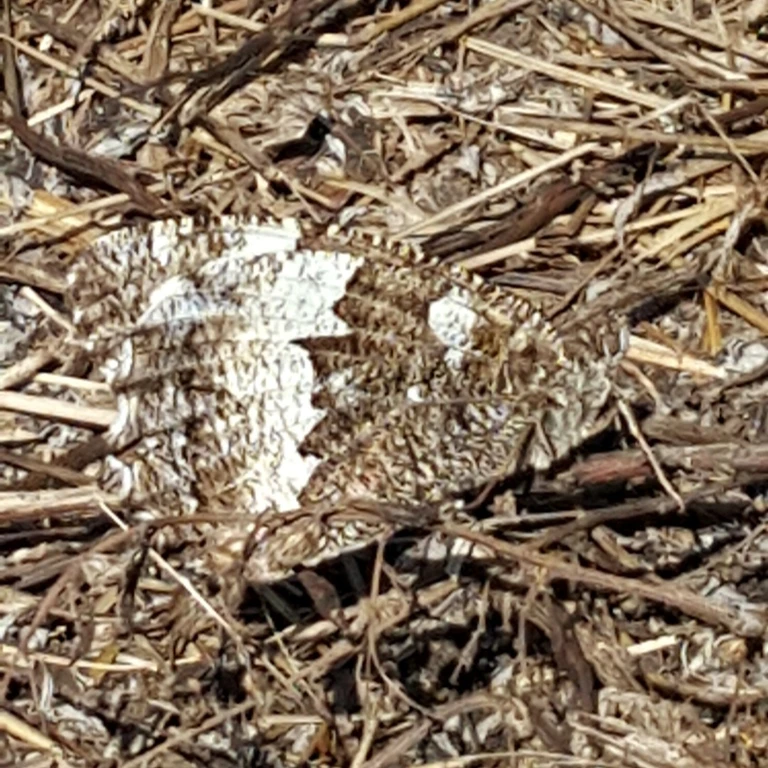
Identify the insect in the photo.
Brintesia circe
